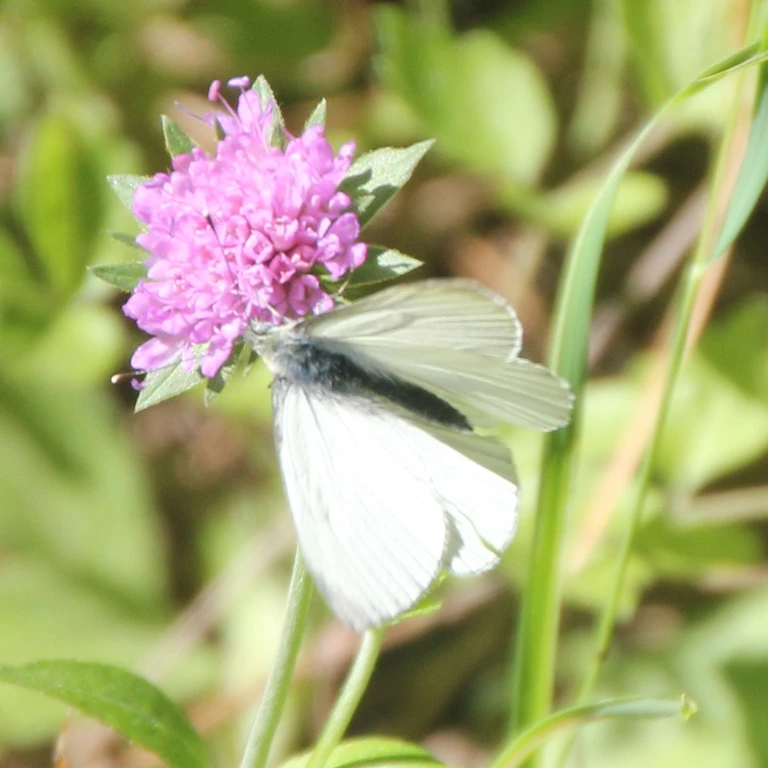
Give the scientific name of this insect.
Pieris napi
